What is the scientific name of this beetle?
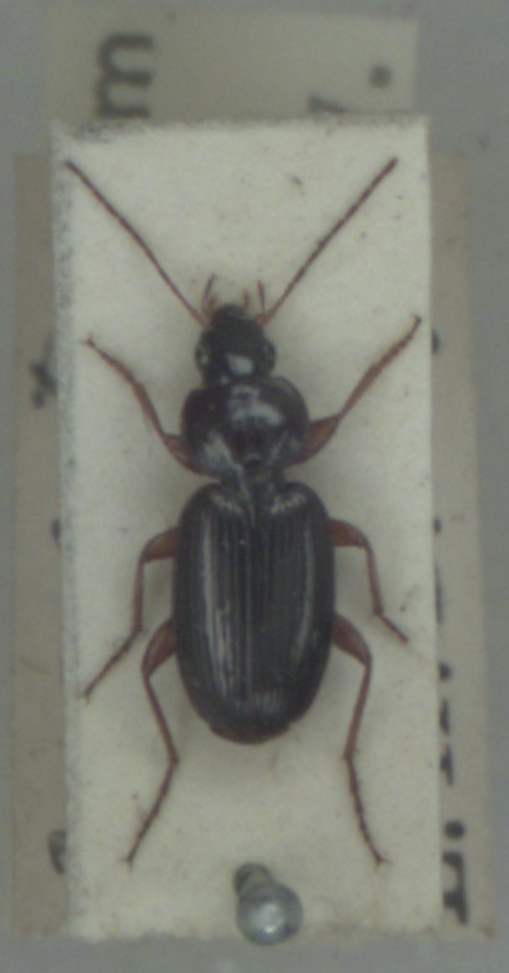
Olisthopus rotundatus
